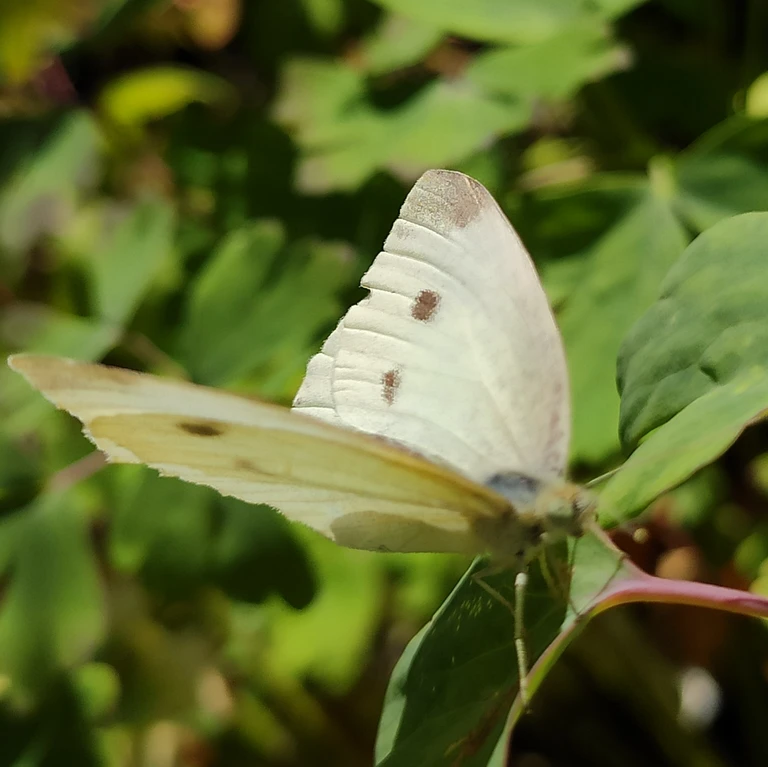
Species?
Pieris rapae
